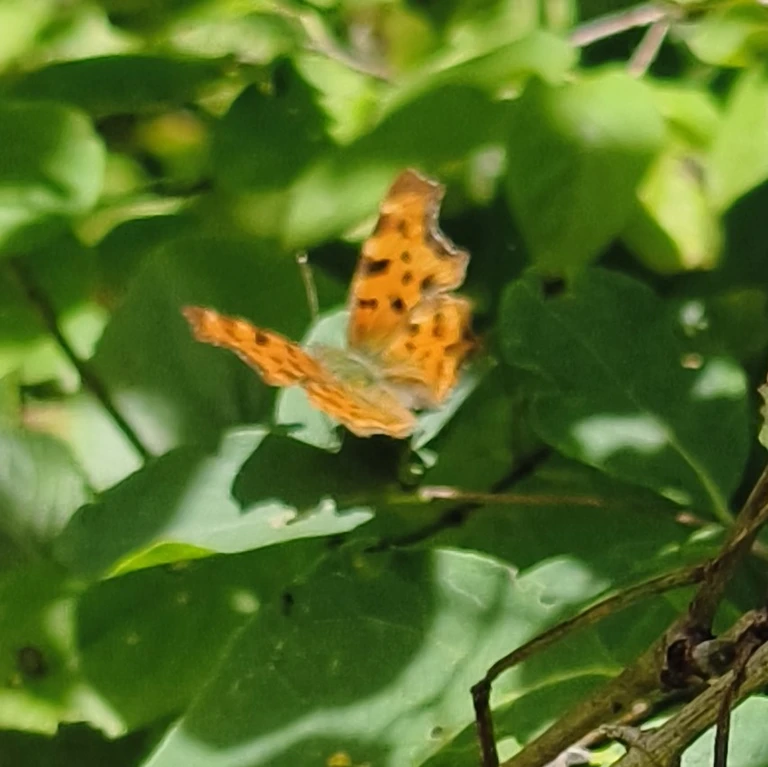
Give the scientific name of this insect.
Polygonia c-album
